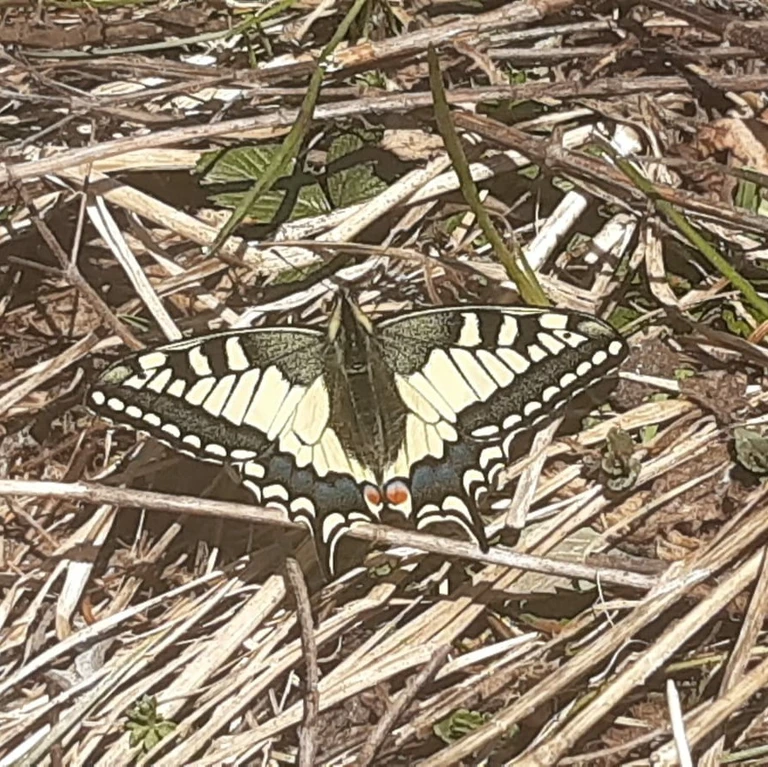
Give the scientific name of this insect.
Papilio machaon
